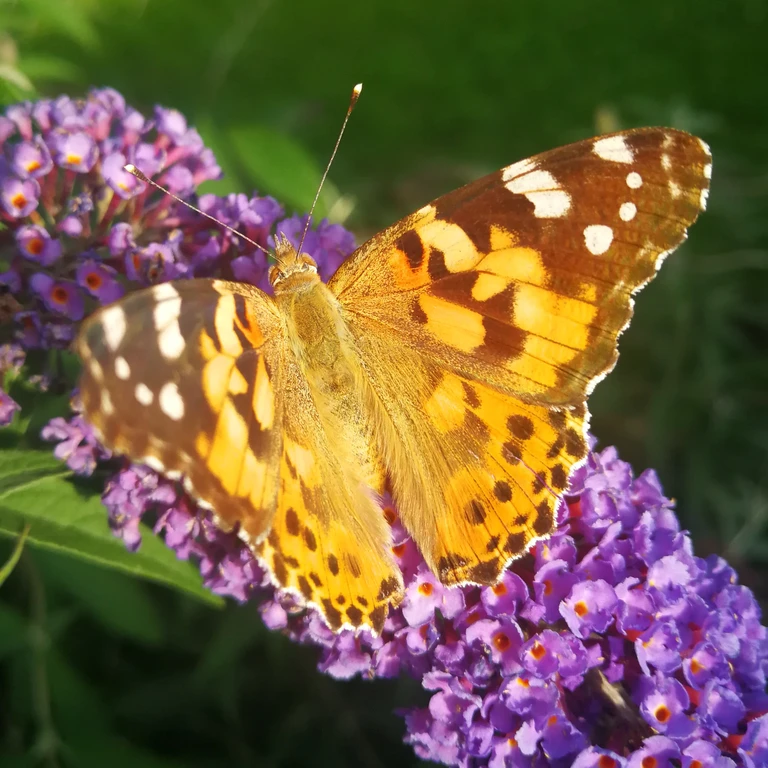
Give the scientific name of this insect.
Vanessa cardui
